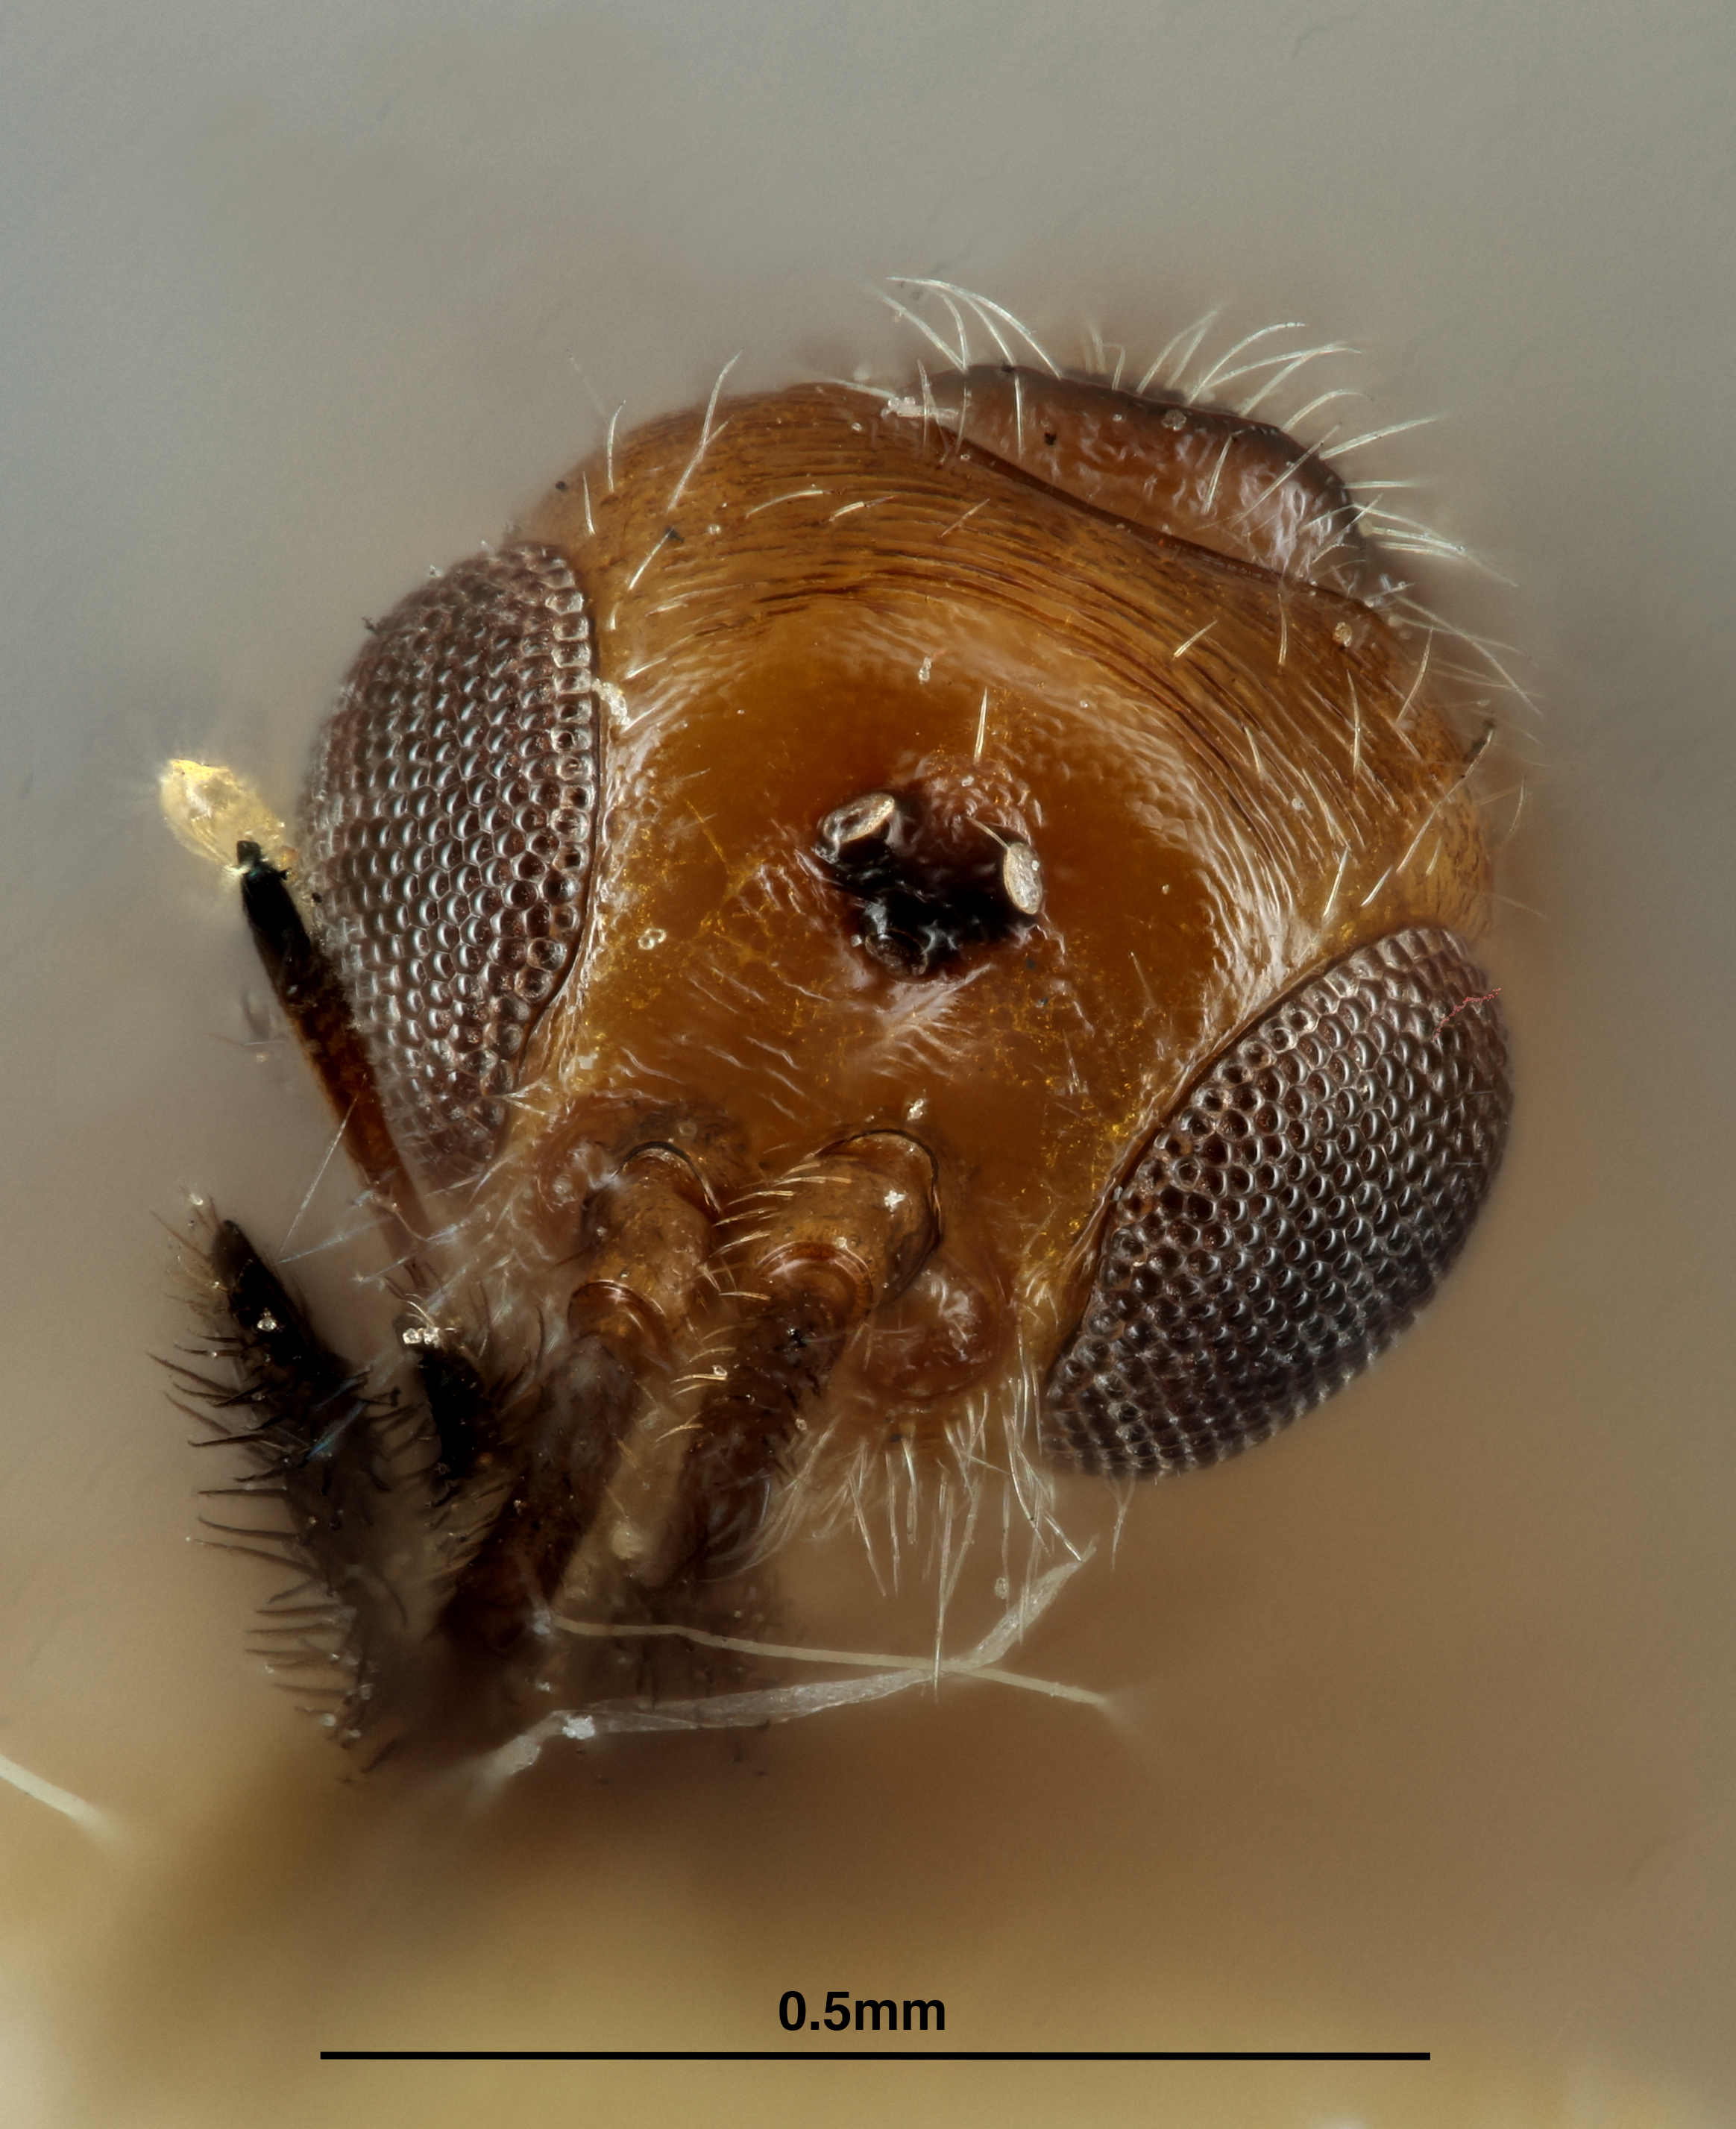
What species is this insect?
Hecabolus ruficeps
